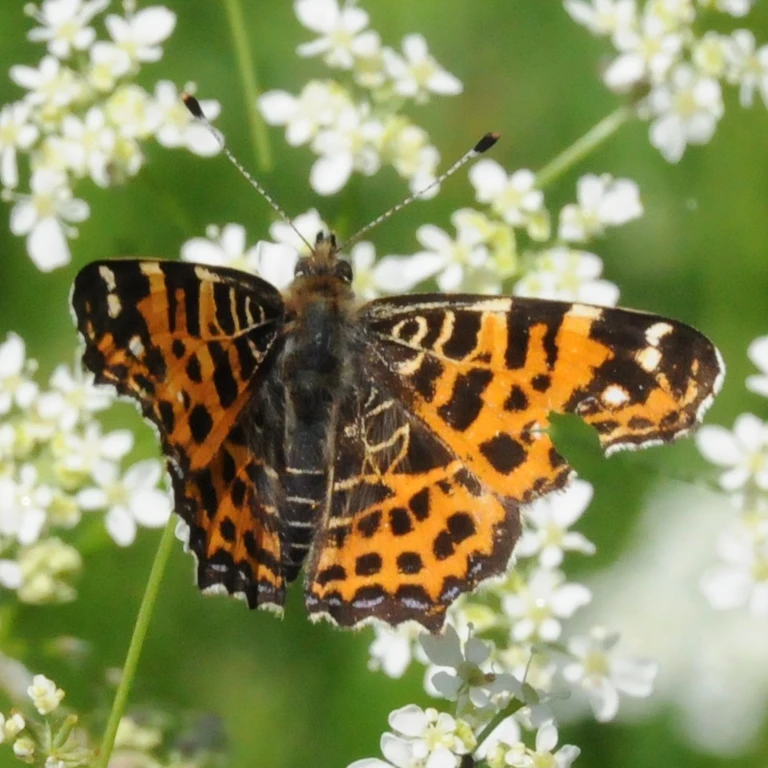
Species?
Araschnia levana
